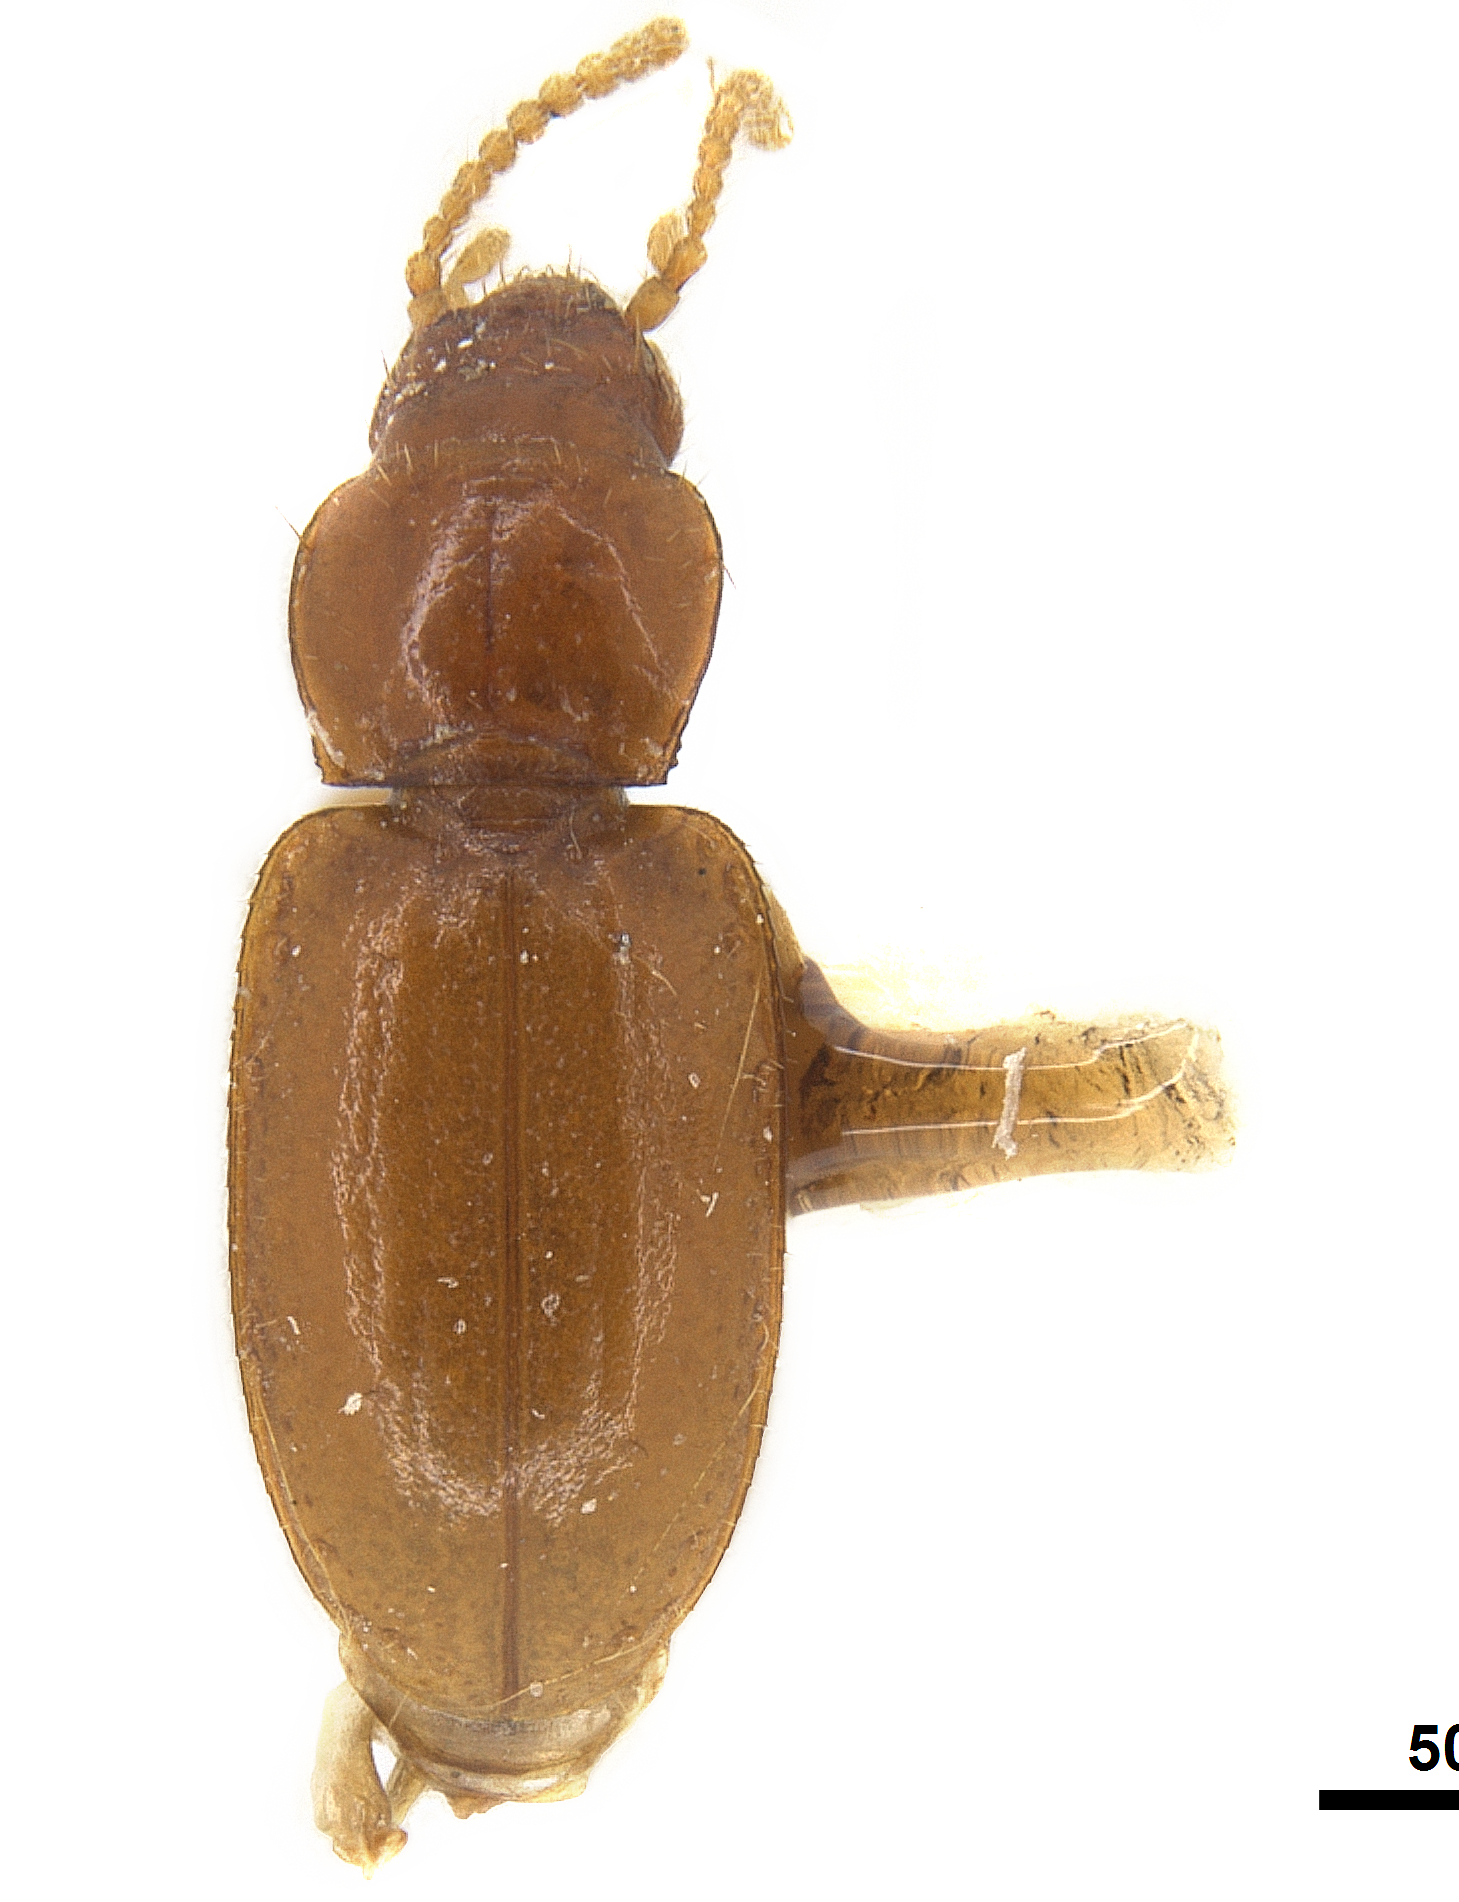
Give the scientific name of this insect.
Troglanillus valentinei (also Anillinus valentinei)
